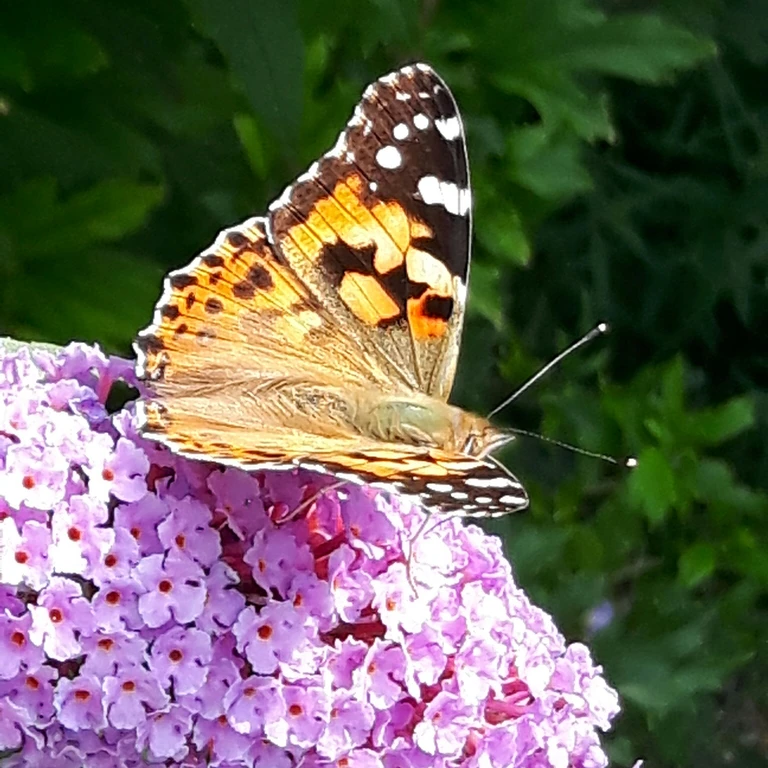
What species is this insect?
Vanessa cardui
